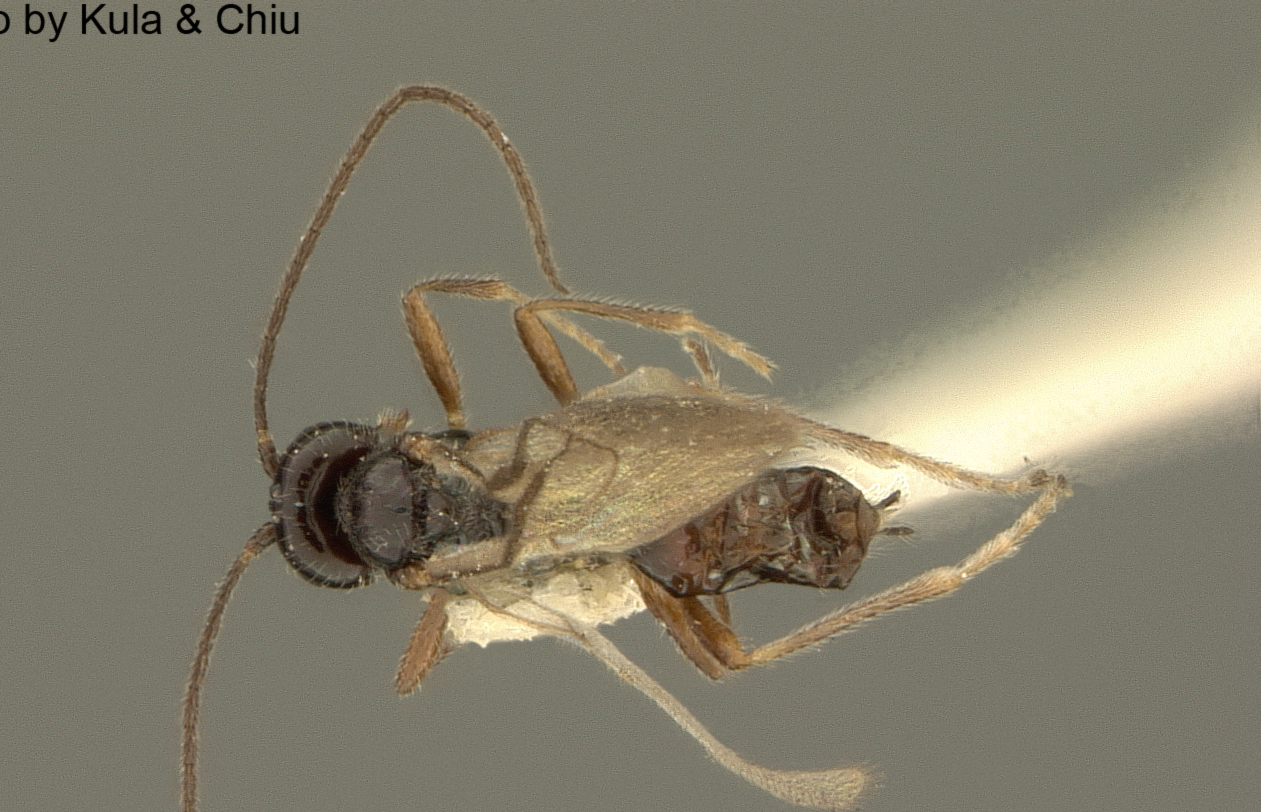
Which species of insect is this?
Gyrocampa alaskensis
